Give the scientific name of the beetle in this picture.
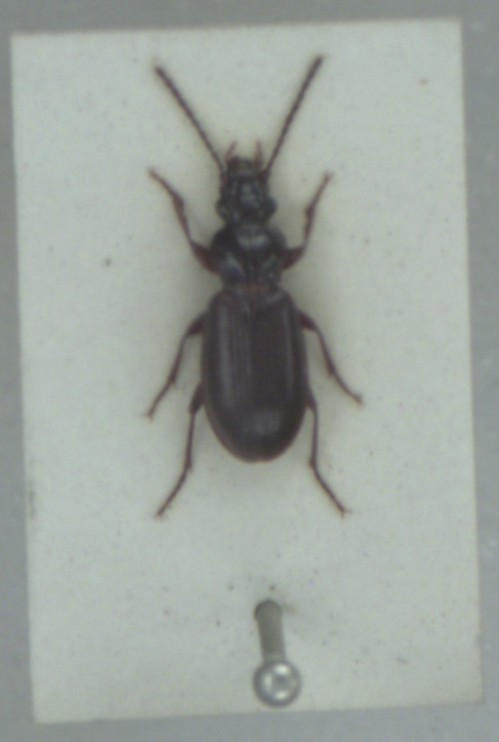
Patrobus assimilis
